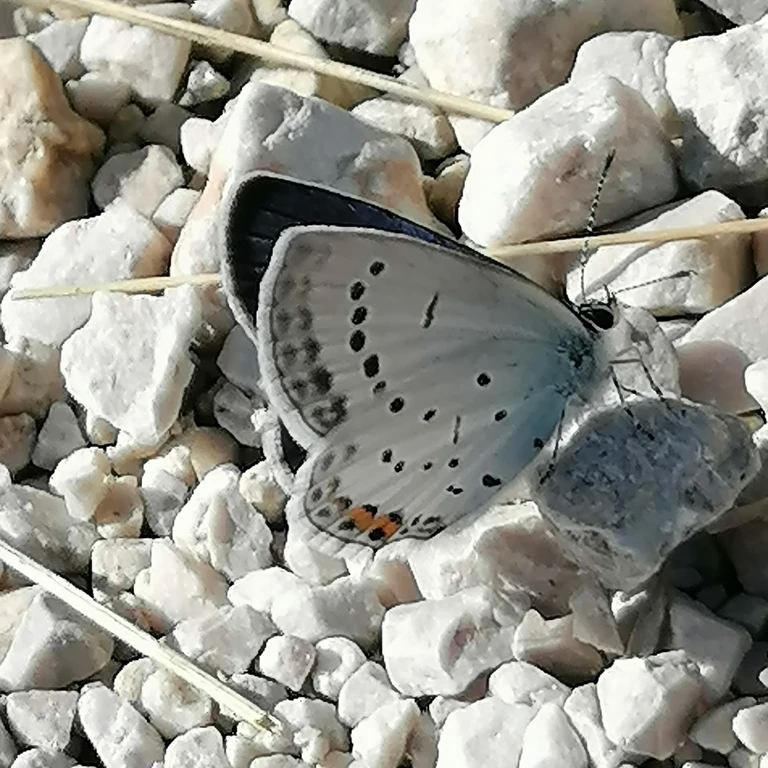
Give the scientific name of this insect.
Cupido argiades (also Elkalyce argiades)
